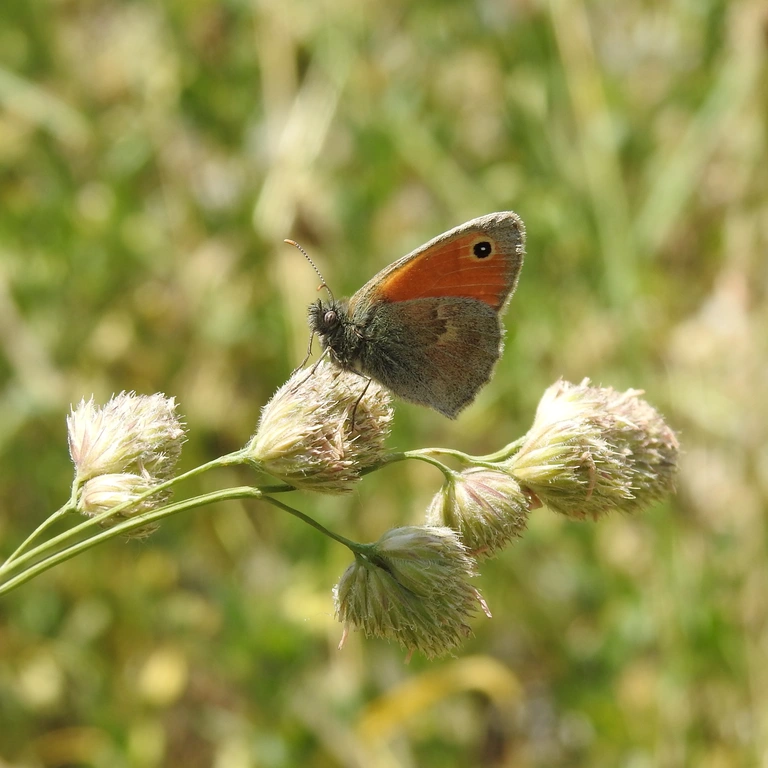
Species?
Coenonympha pamphilus
